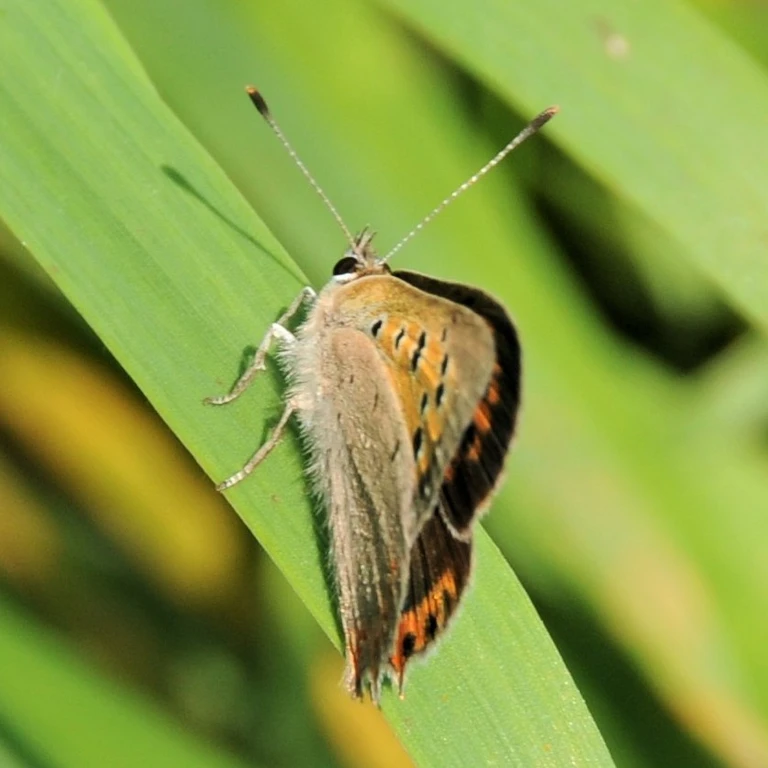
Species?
Lycaena phlaeas
